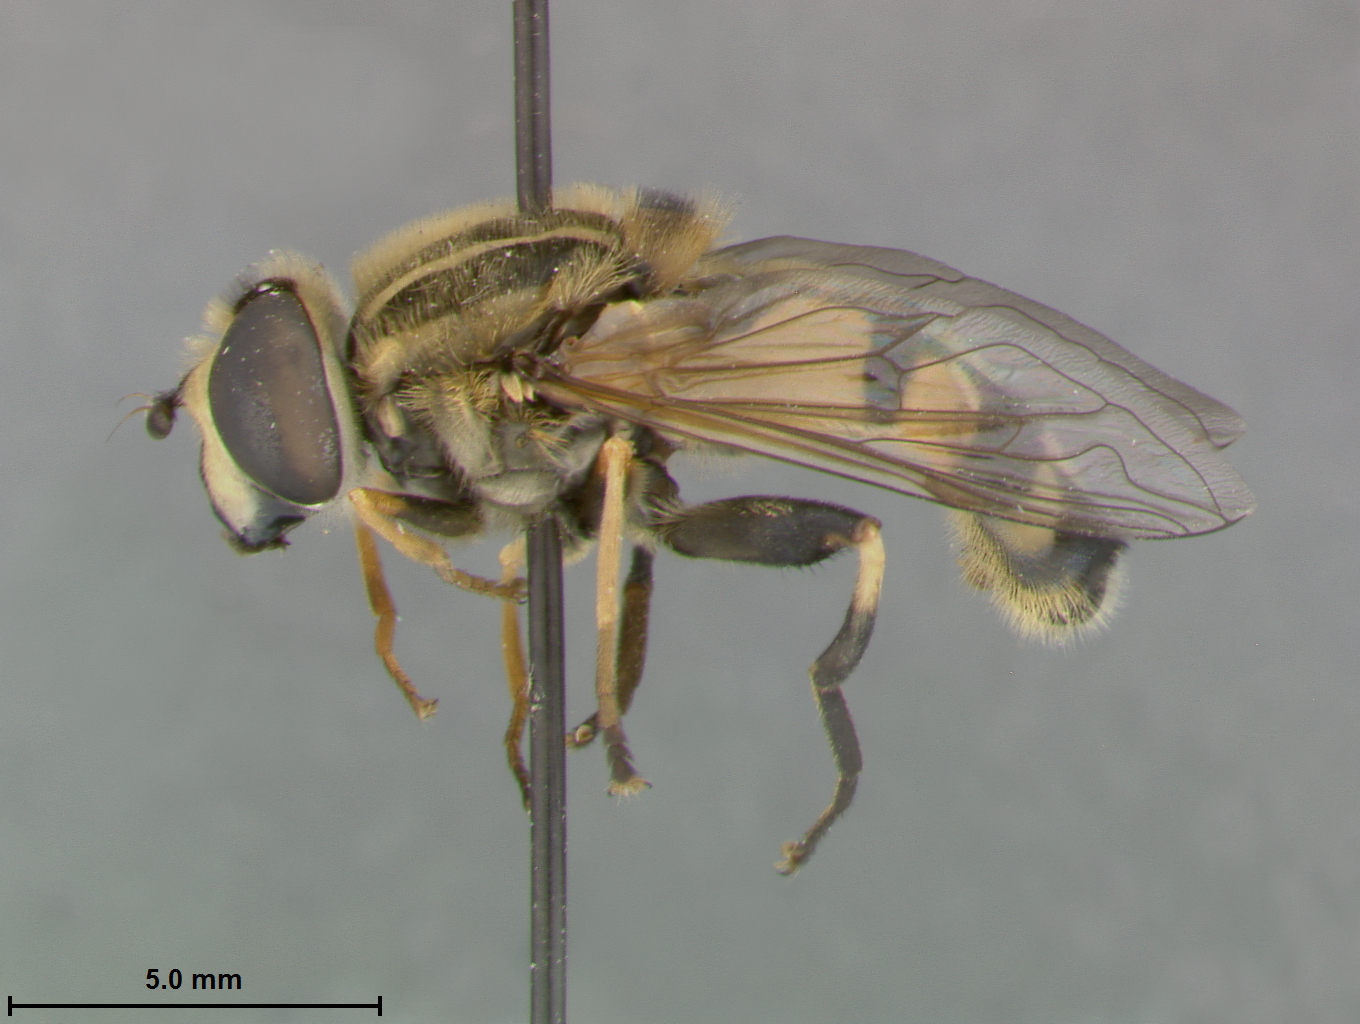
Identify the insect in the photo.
Helophilus neoaffinis
